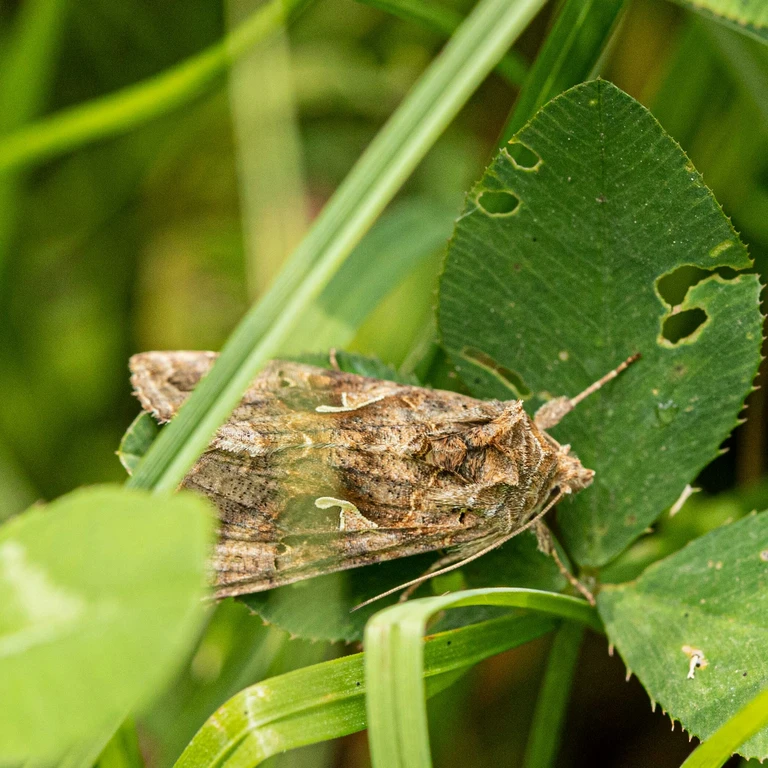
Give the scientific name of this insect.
Autographa gamma
